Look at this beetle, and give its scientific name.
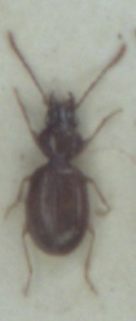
Epaphius secalis
